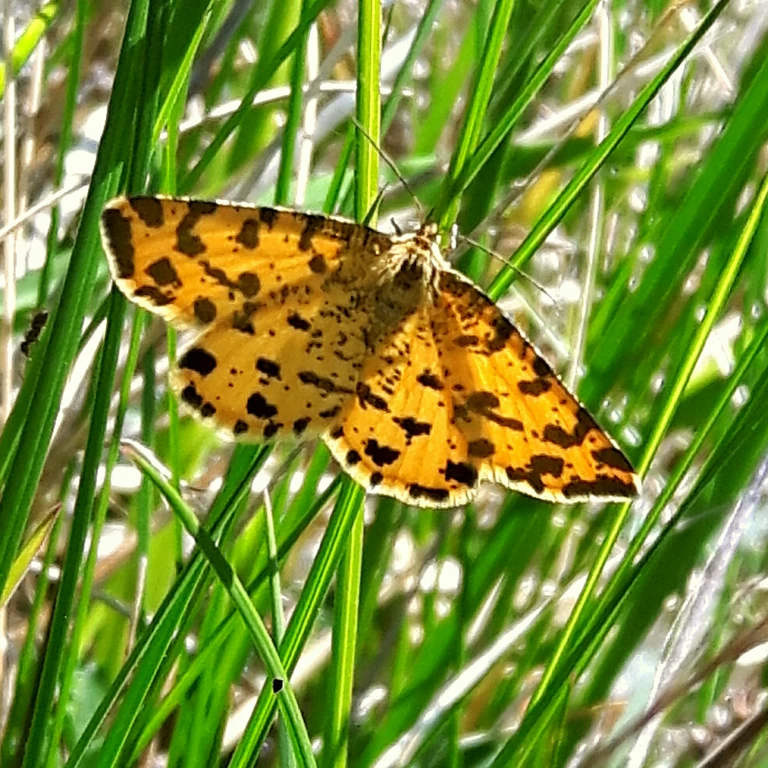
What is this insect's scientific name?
Pseudopanthera macularia
